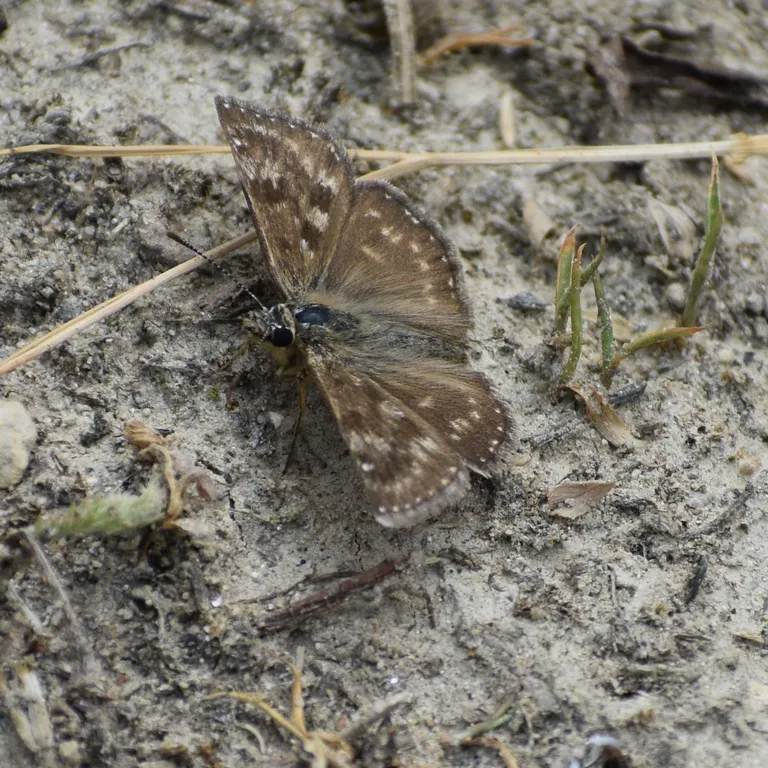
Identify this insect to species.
Erynnis tages
